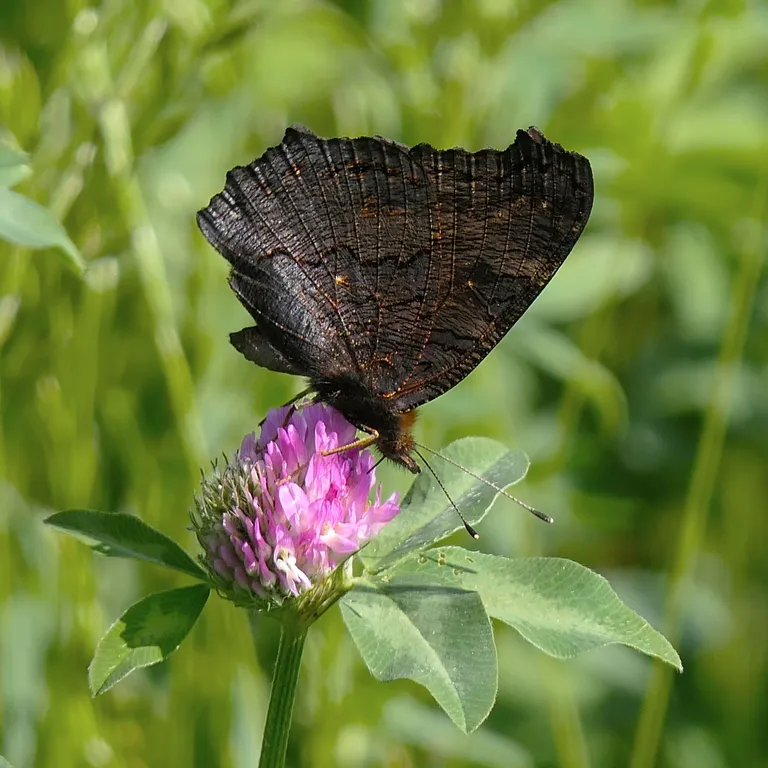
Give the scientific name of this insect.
Aglais io
